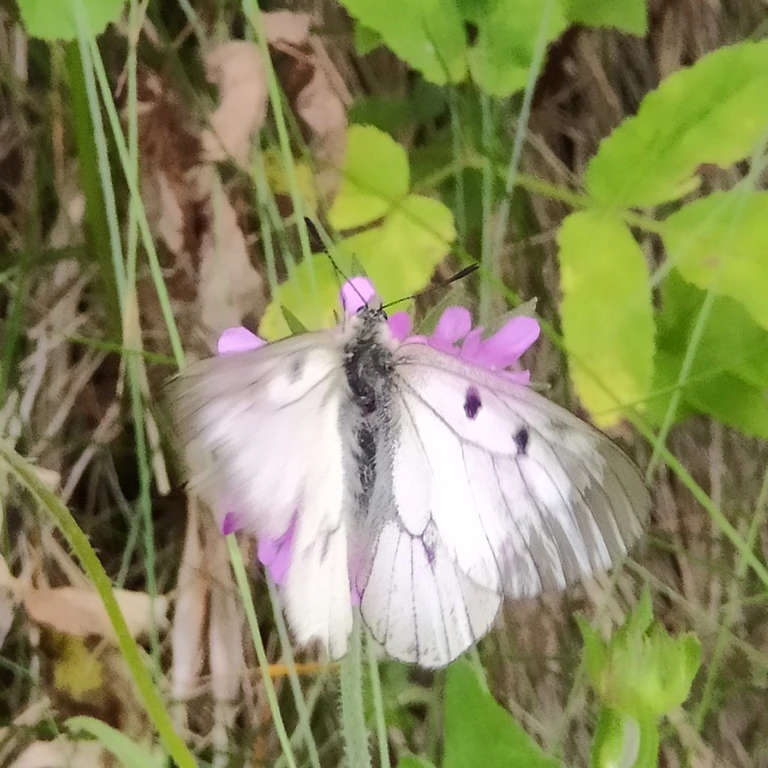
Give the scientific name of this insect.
Parnassius mnemosyne
